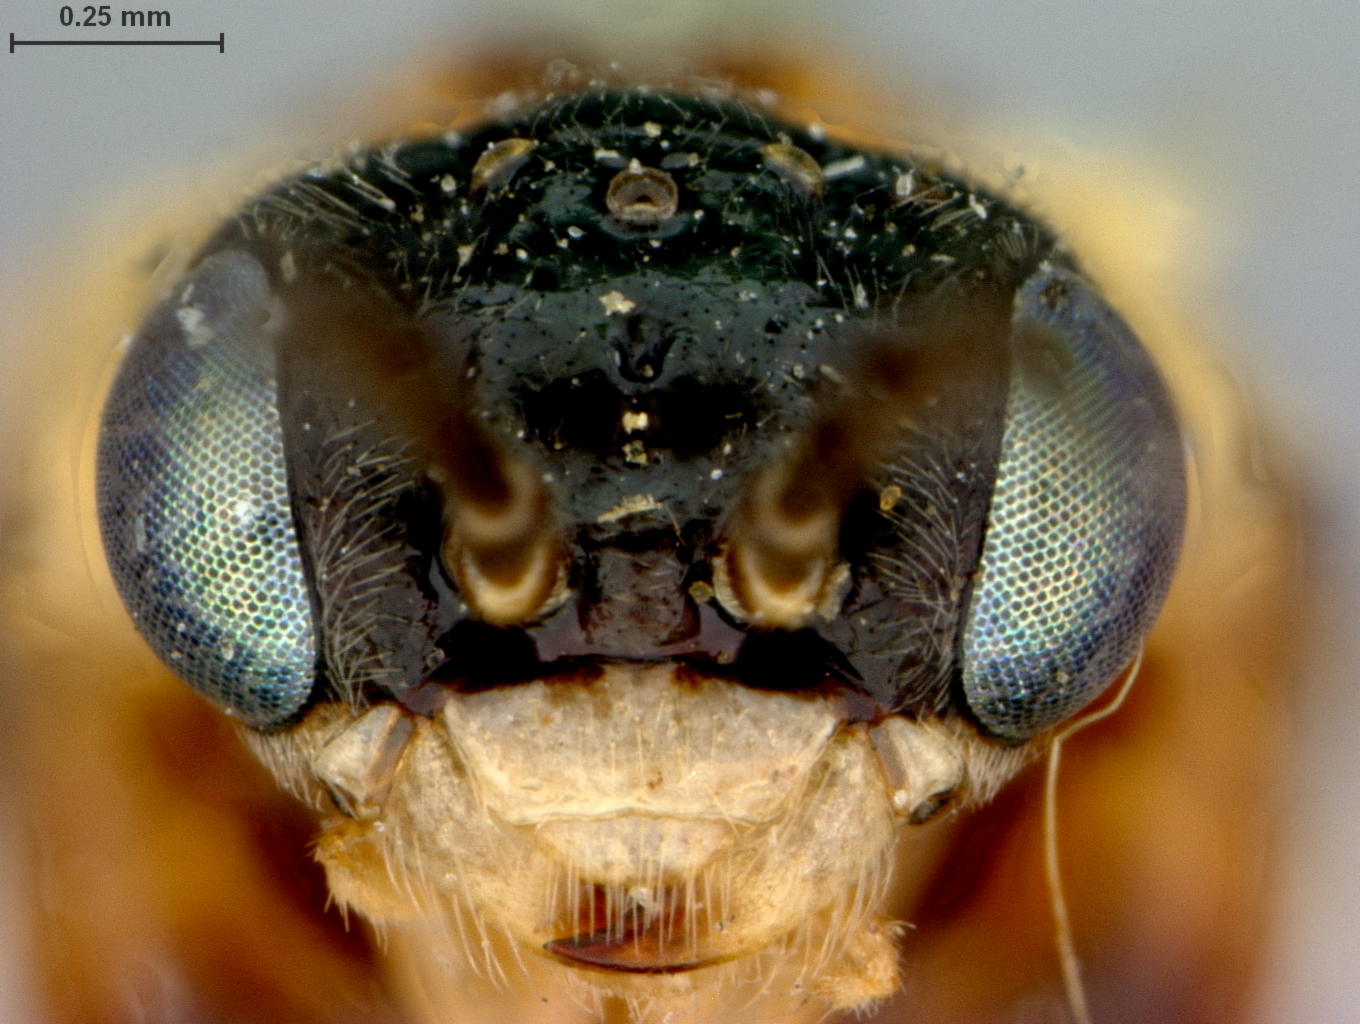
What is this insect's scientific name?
Scolioneura canadensis
